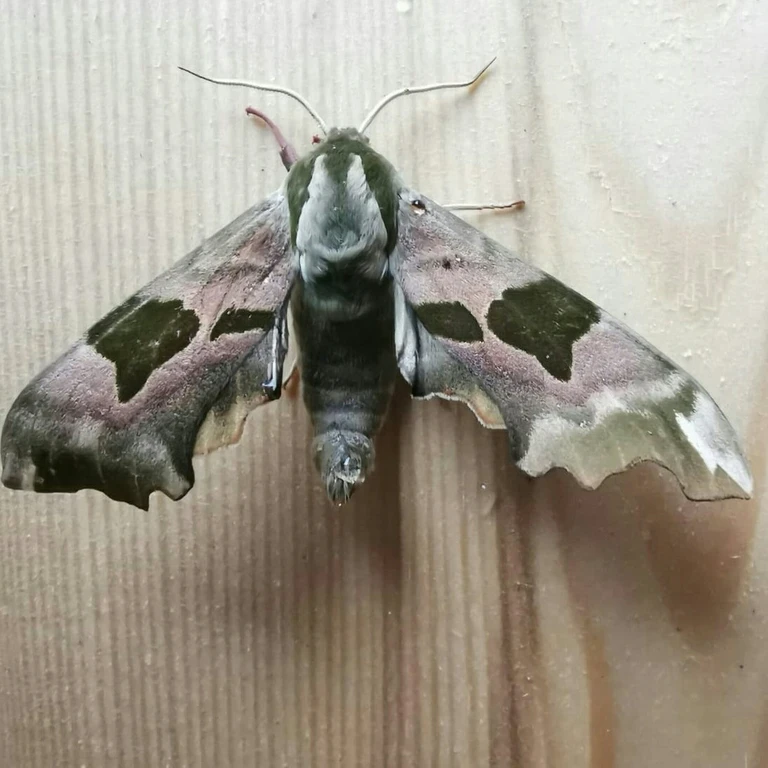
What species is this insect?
Mimas tiliae
